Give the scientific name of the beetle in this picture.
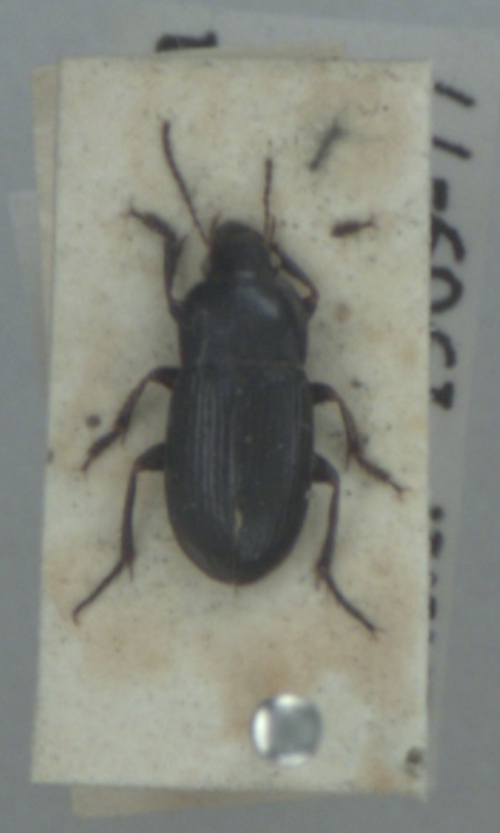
Harpalus anxius
